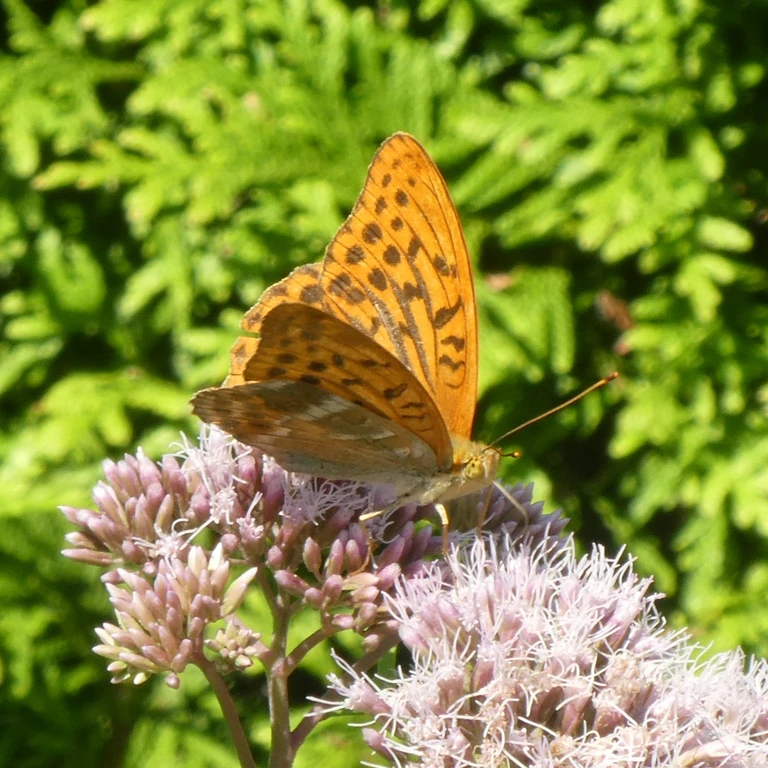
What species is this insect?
Argynnis paphia
